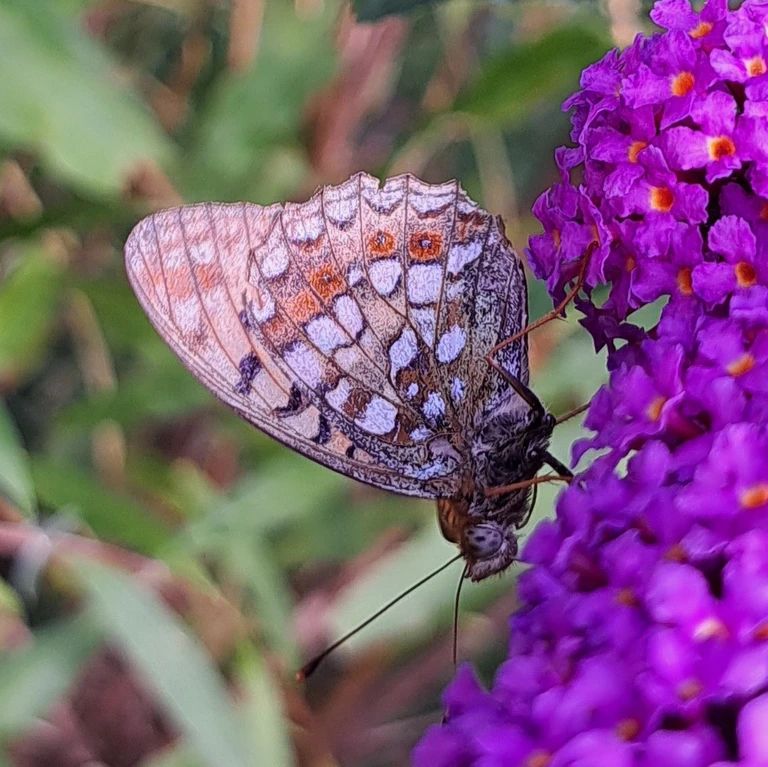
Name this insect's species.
Fabriciana adippe
